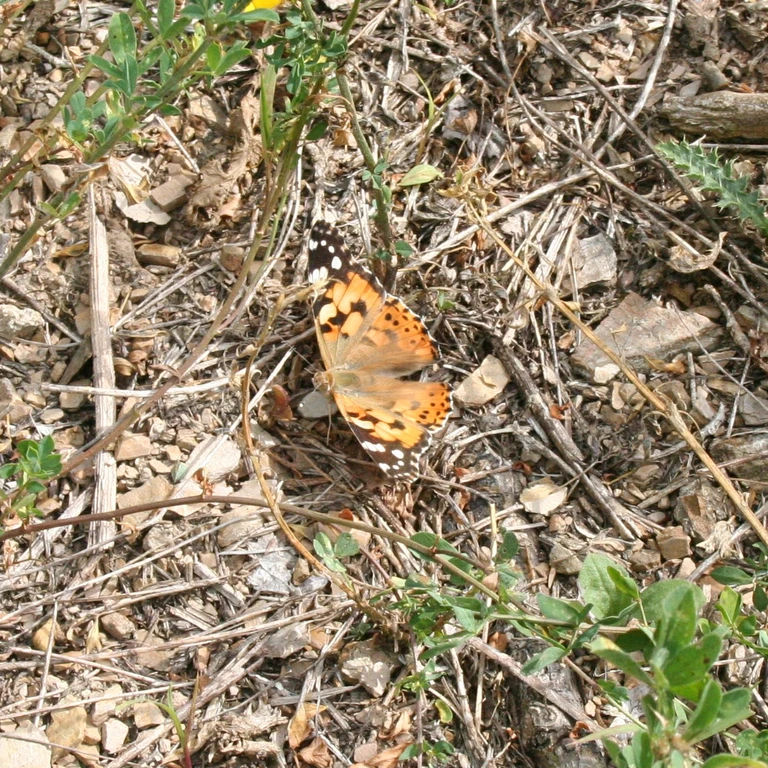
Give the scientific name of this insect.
Vanessa cardui
